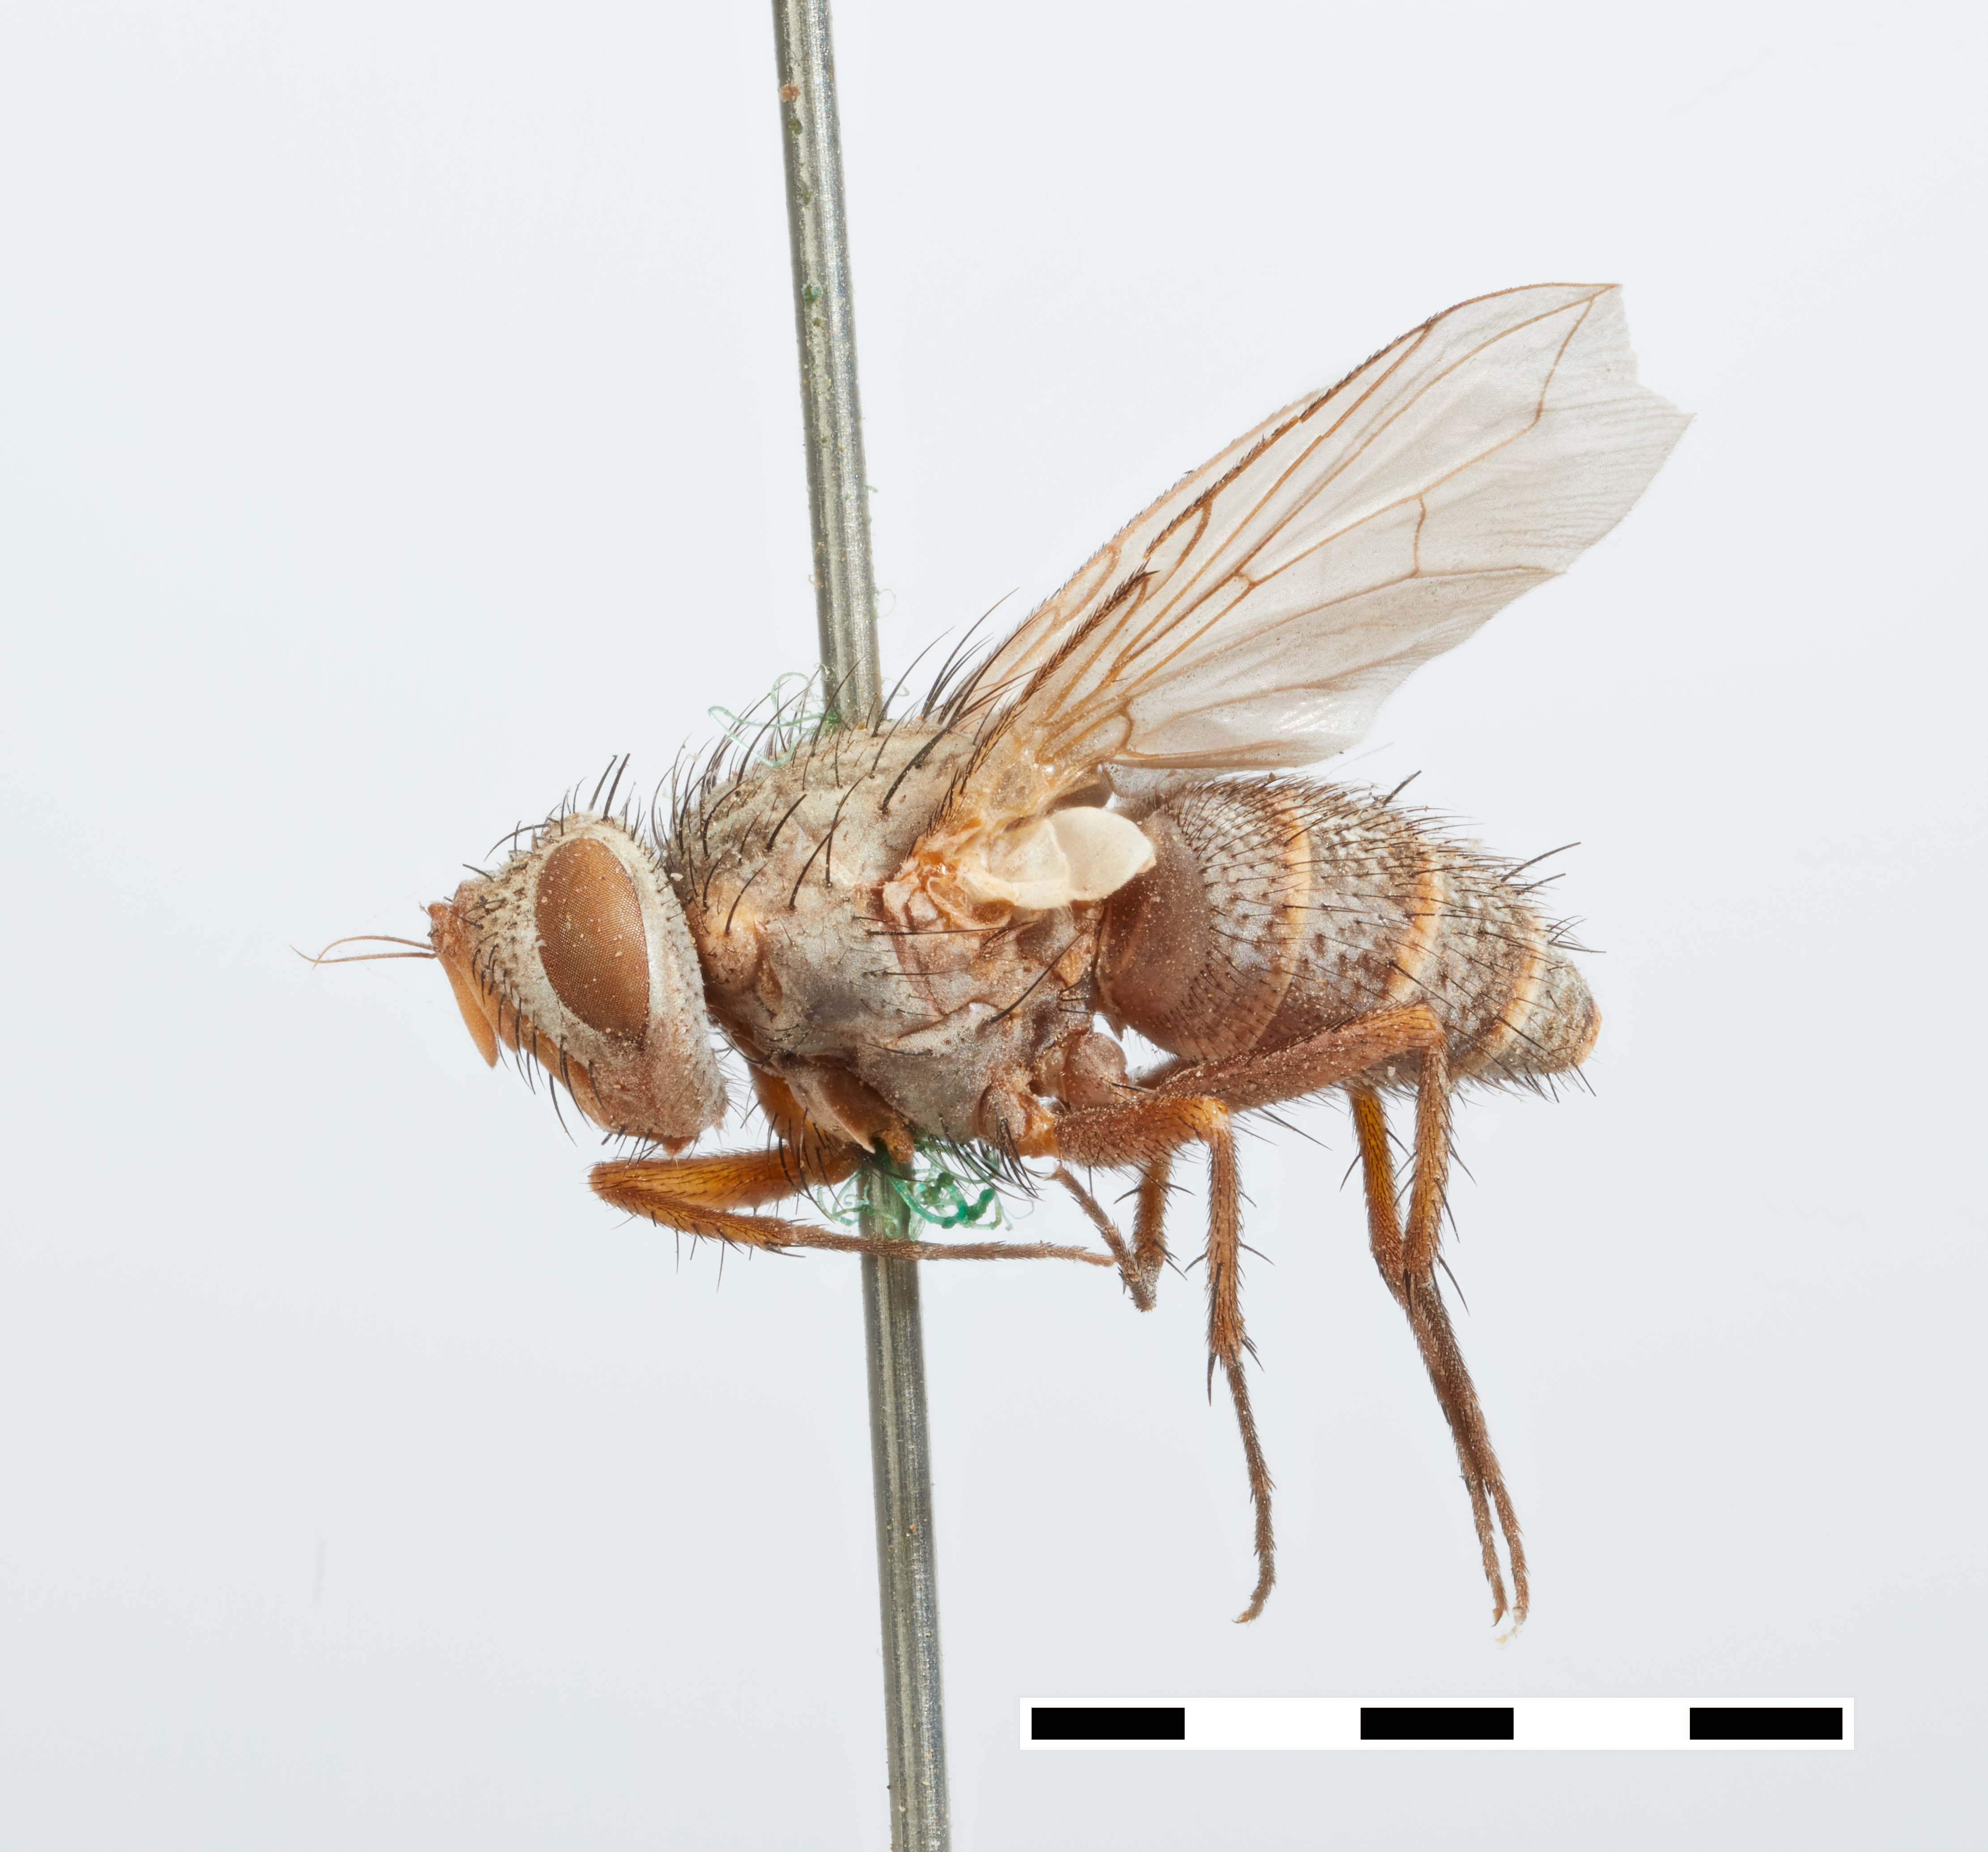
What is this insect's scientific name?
Euthyprosopa petiolata
